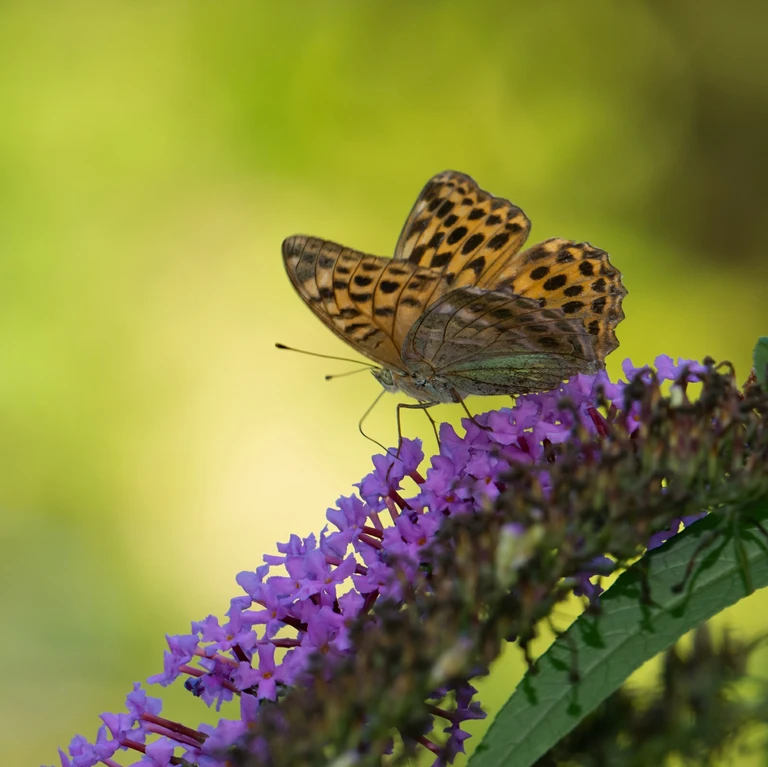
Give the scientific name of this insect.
Argynnis paphia
